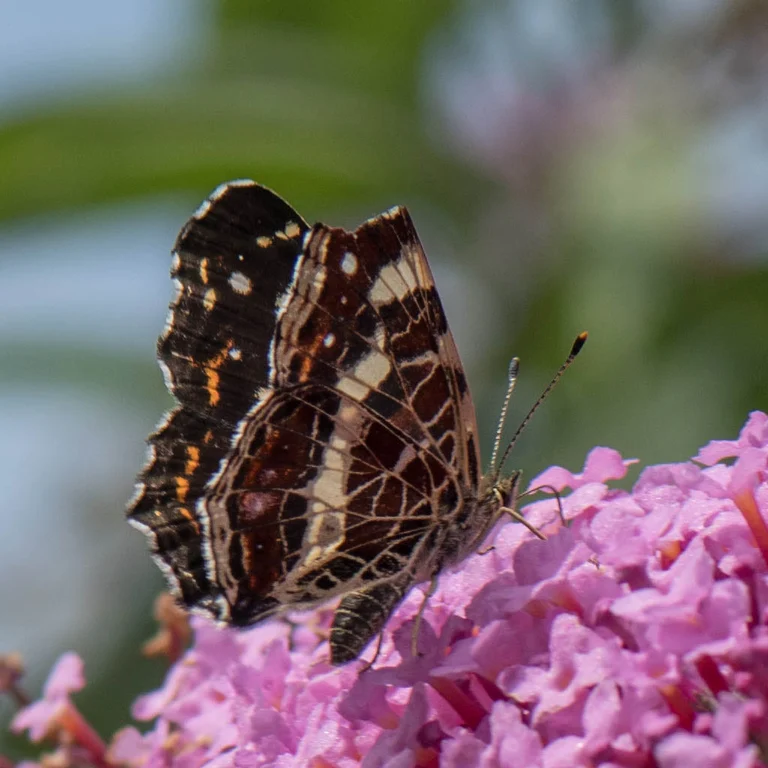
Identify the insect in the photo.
Araschnia levana
